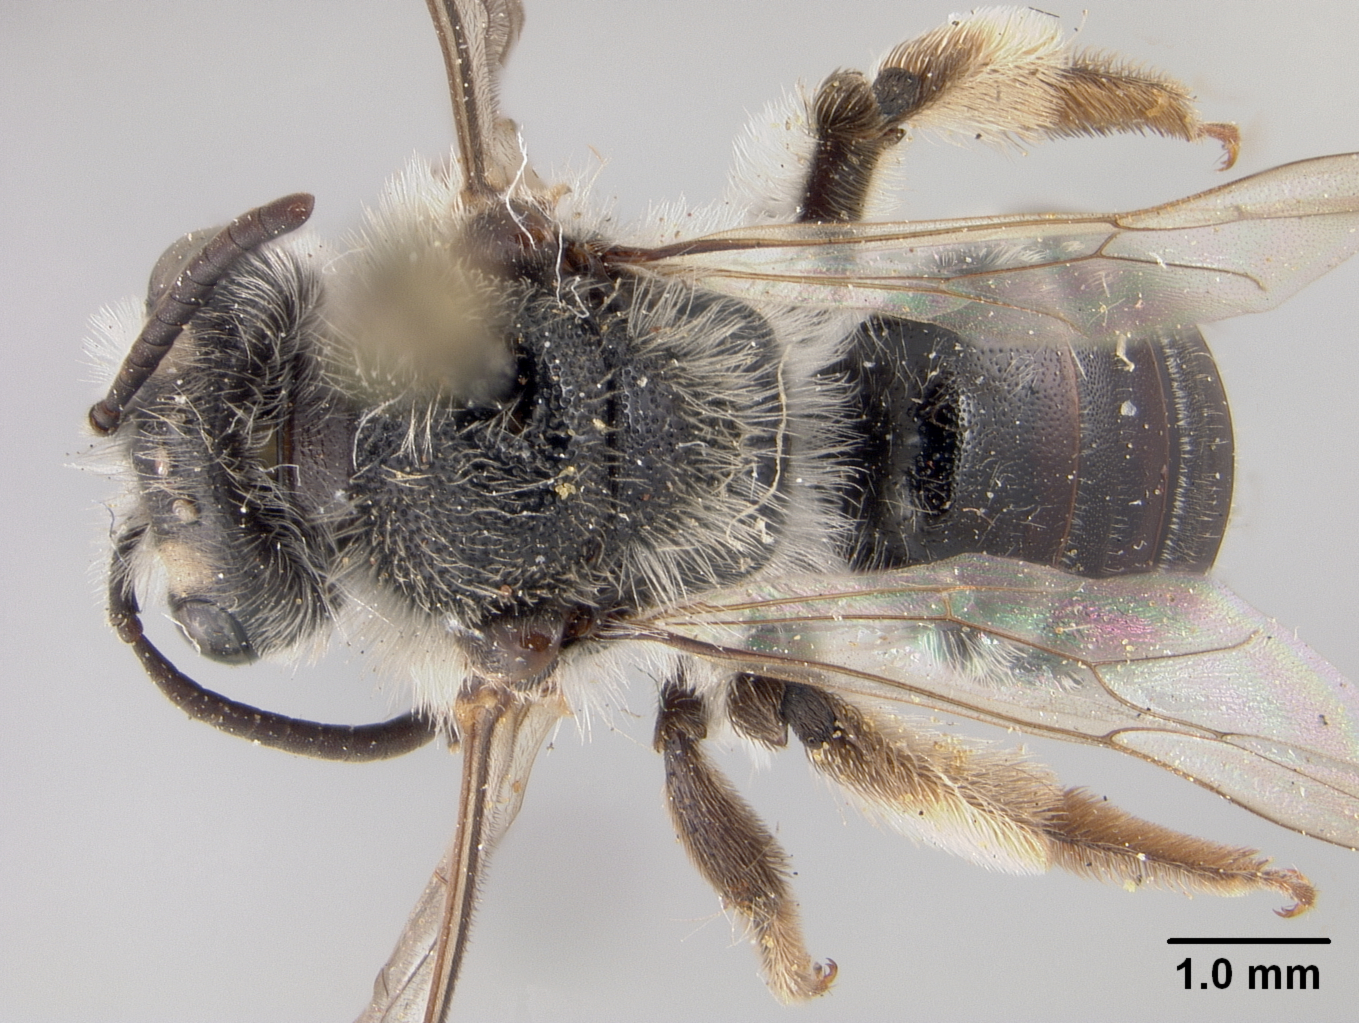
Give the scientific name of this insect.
Andrena zionensis
